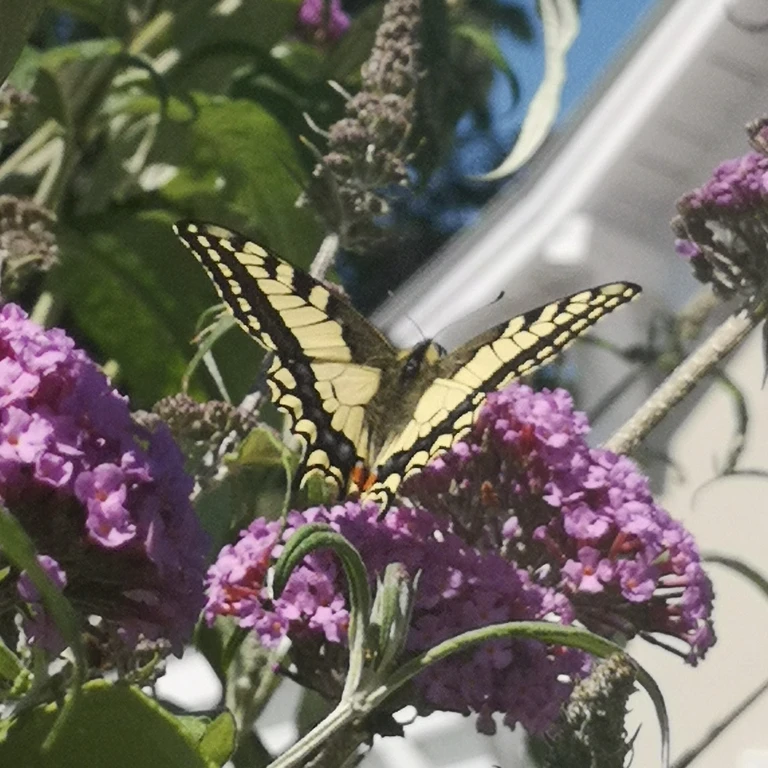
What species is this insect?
Papilio machaon
